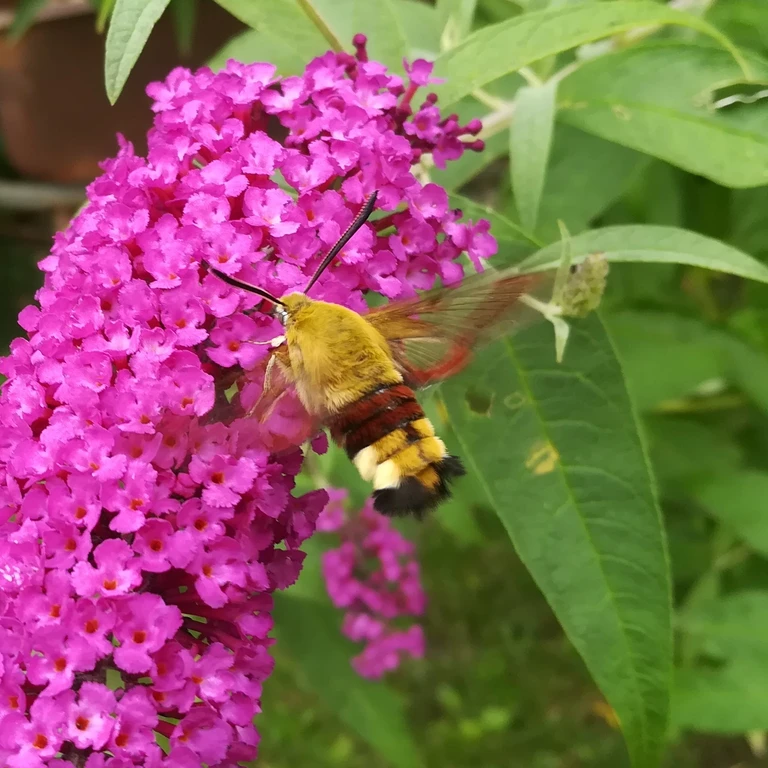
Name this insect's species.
Hemaris fuciformis
